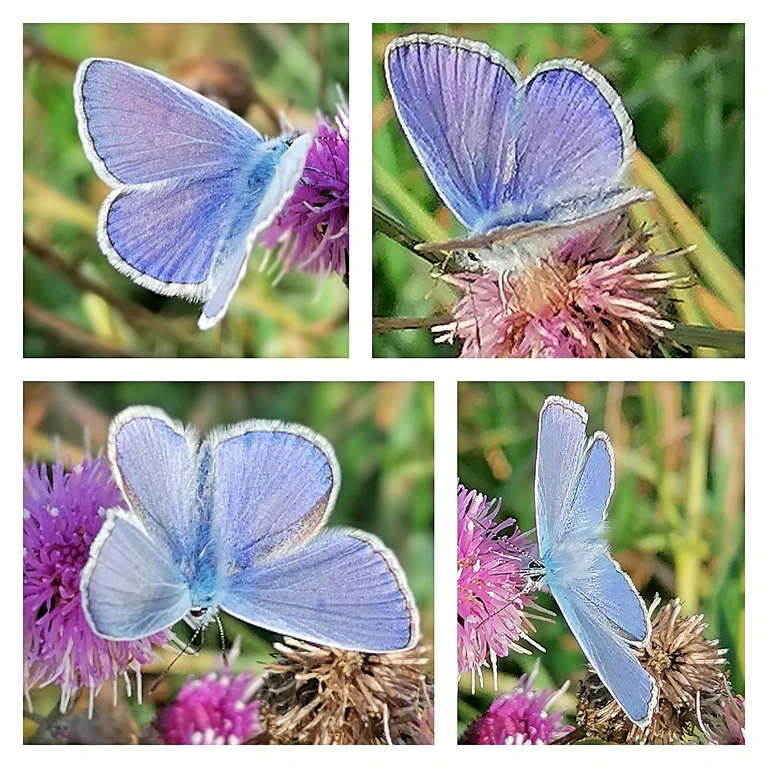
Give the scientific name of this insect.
Polyommatus icarus
